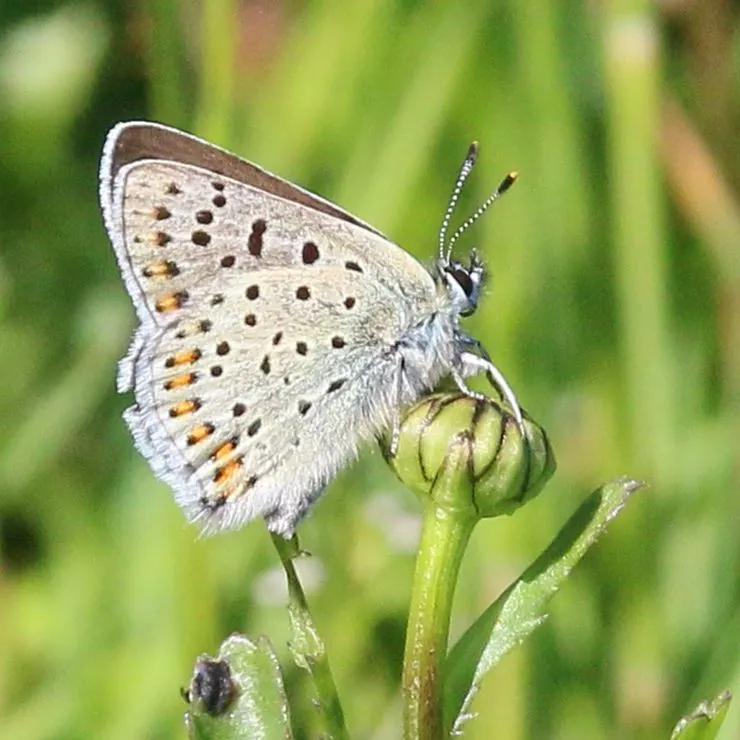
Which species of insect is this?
Lycaena tityrus (also Loweia tityrus)
